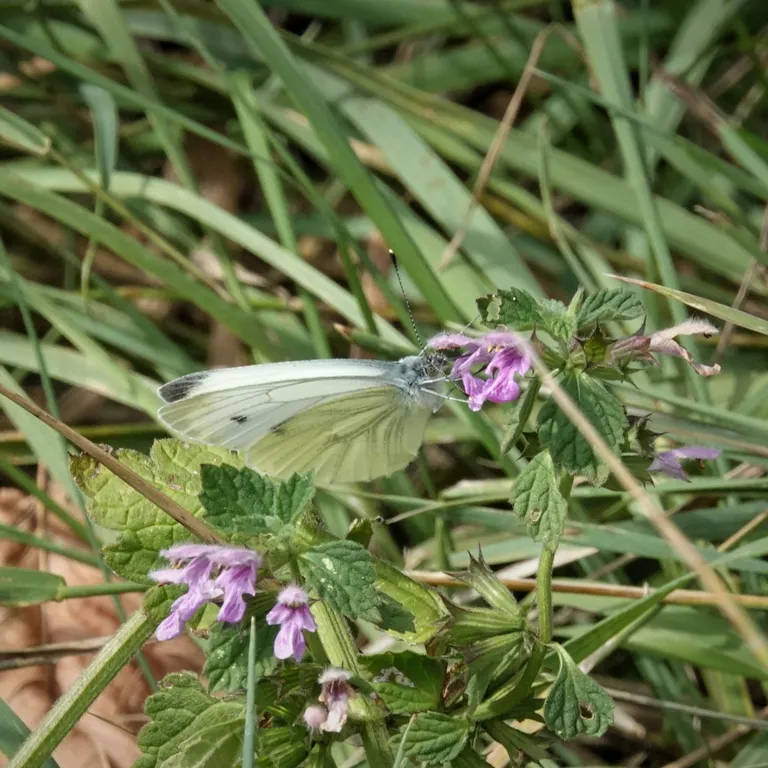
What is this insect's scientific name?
Pieris napi
